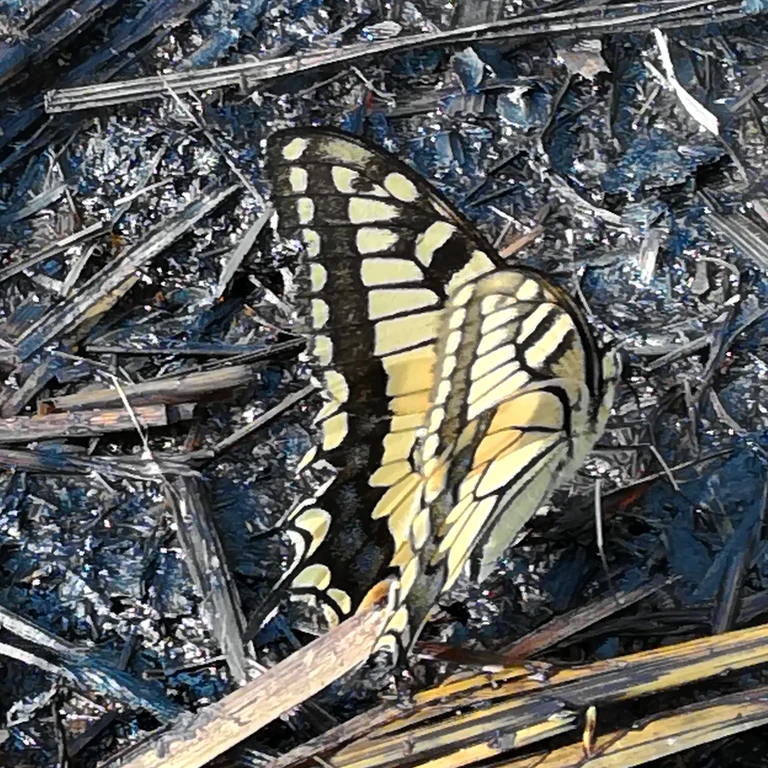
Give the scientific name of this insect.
Papilio machaon
